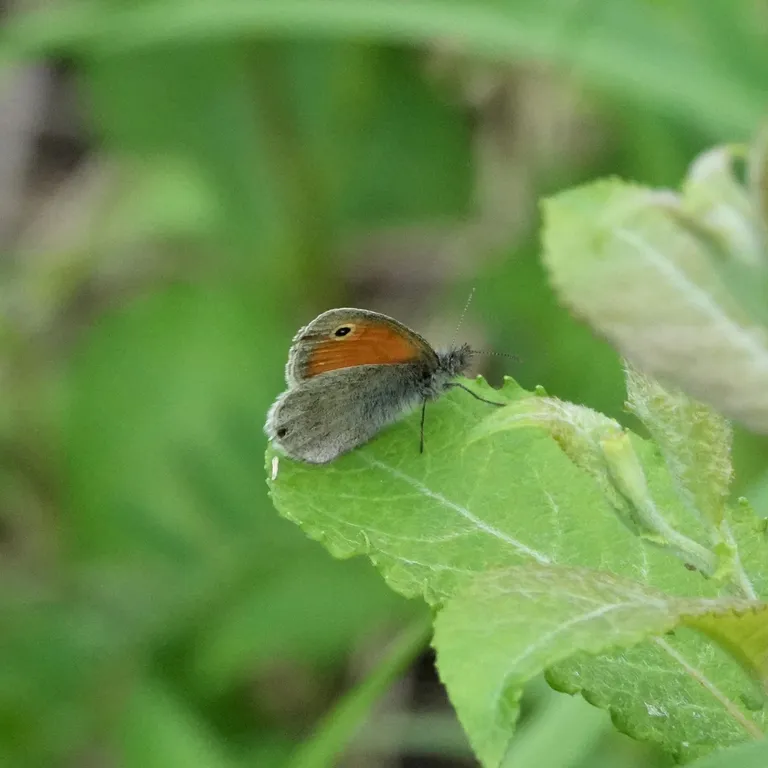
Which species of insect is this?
Coenonympha pamphilus
